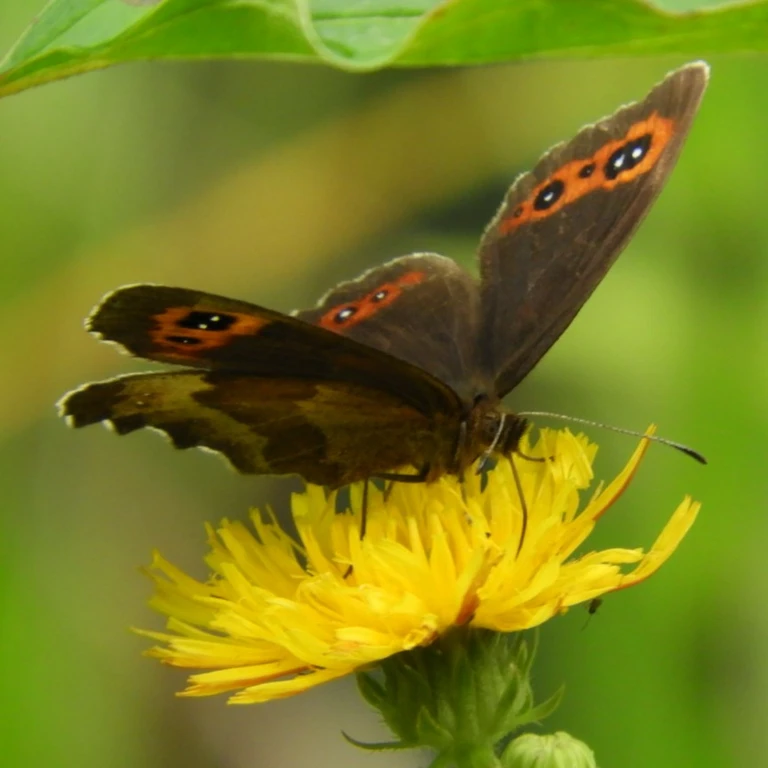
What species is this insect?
Erebia aethiops
